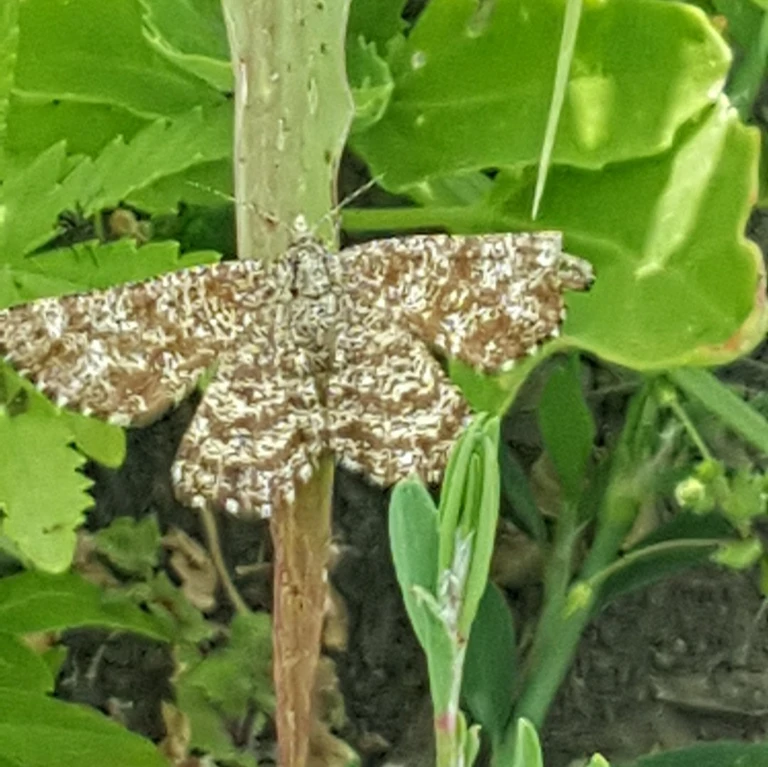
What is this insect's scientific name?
Ematurga atomaria
